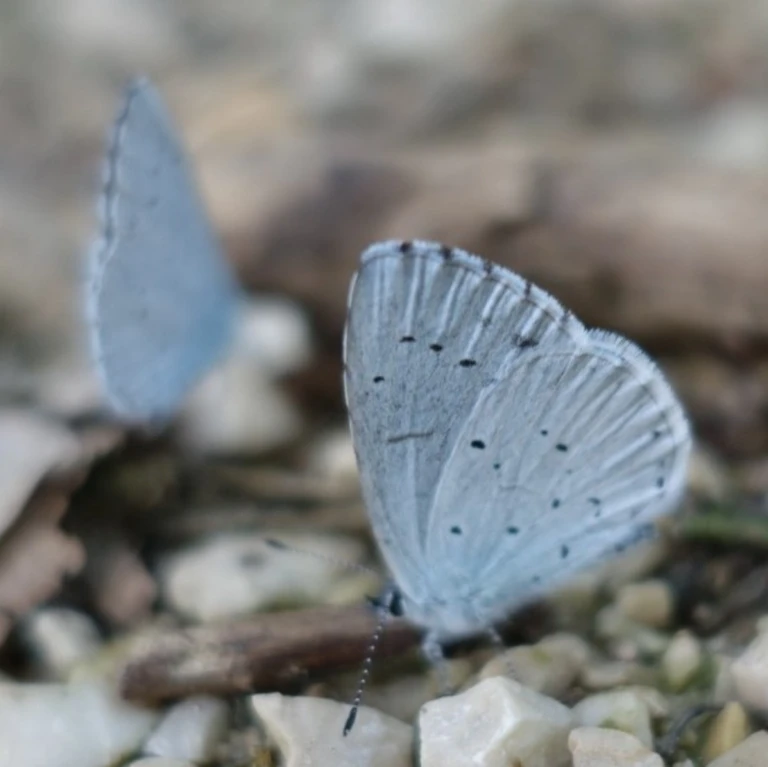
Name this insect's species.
Celastrina argiolus
